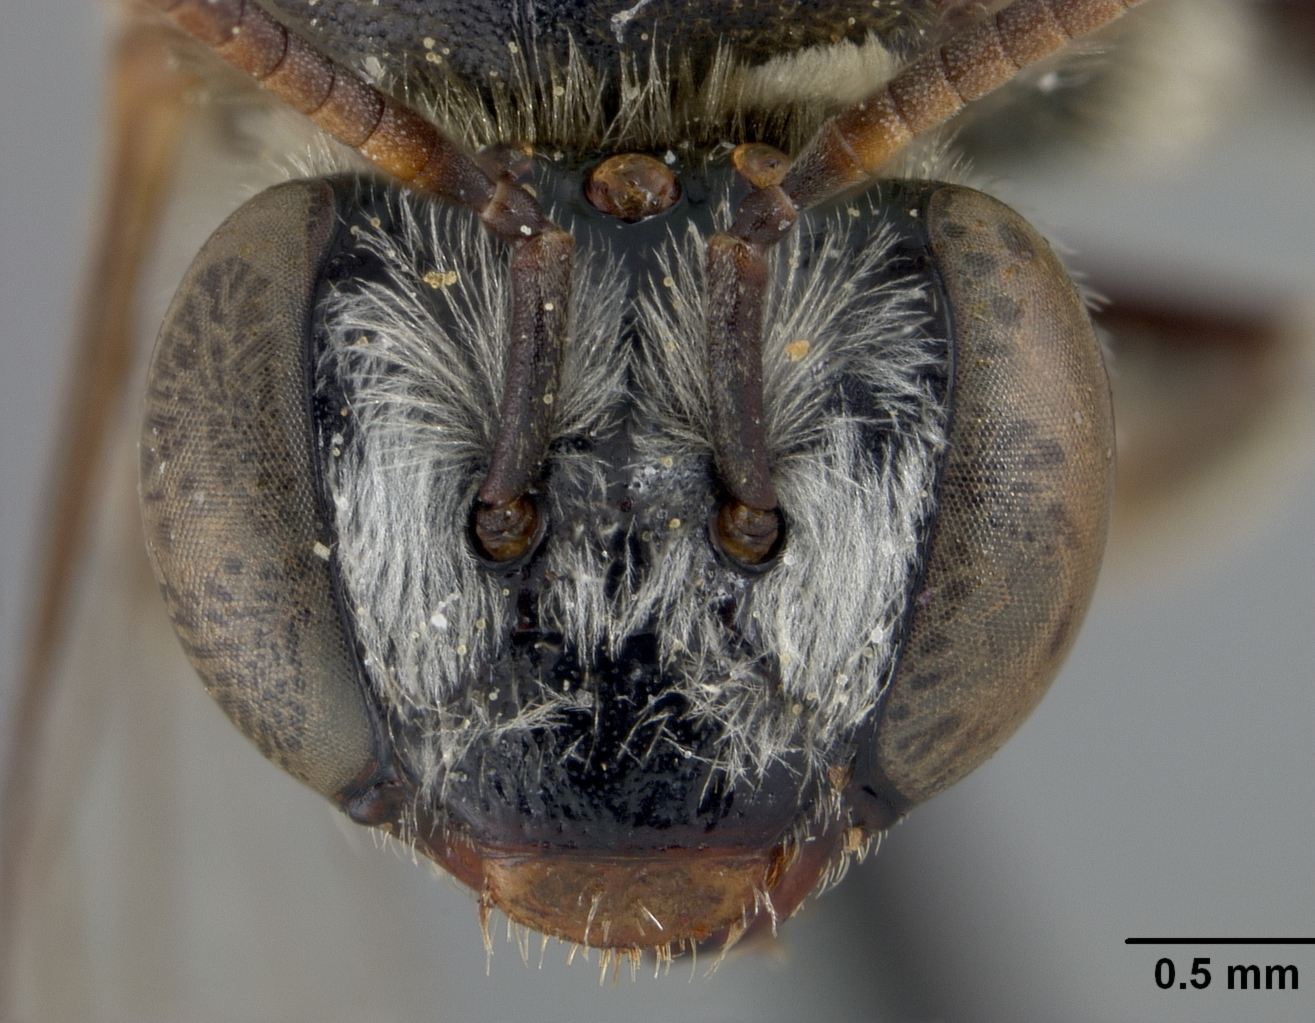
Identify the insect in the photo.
Exomalopsis ogilviei
